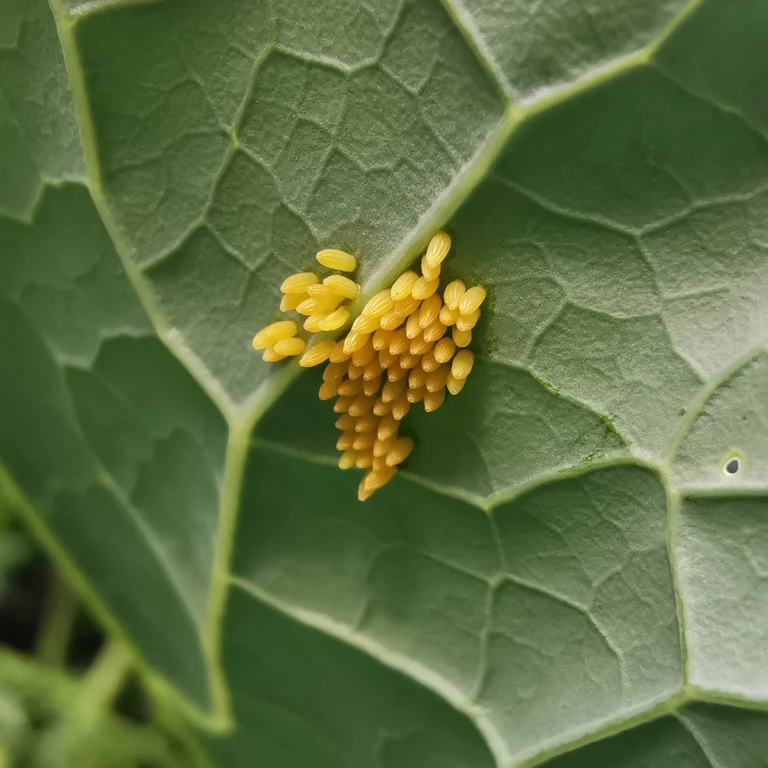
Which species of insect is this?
Pieris brassicae
